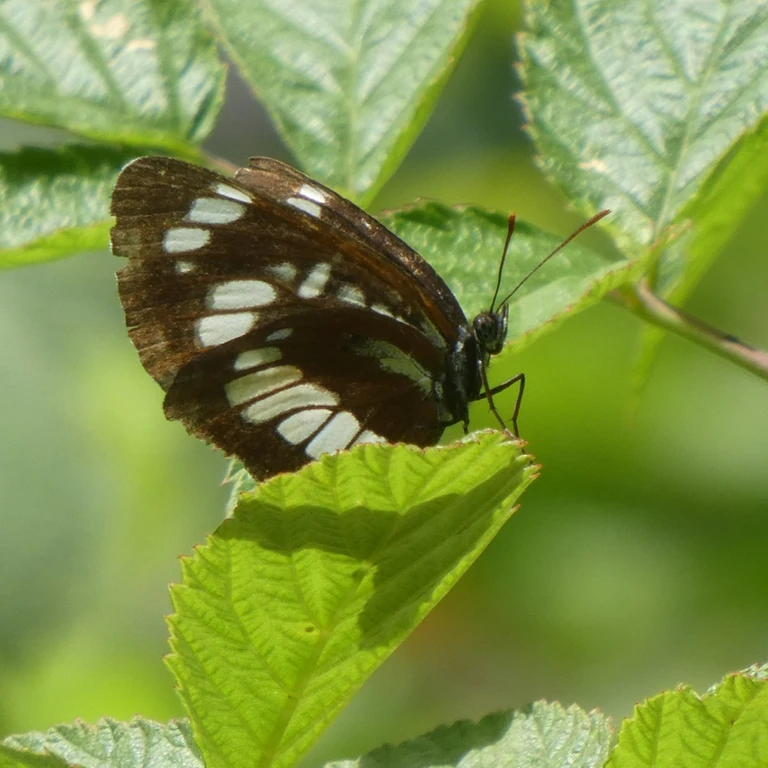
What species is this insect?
Neptis rivularis
